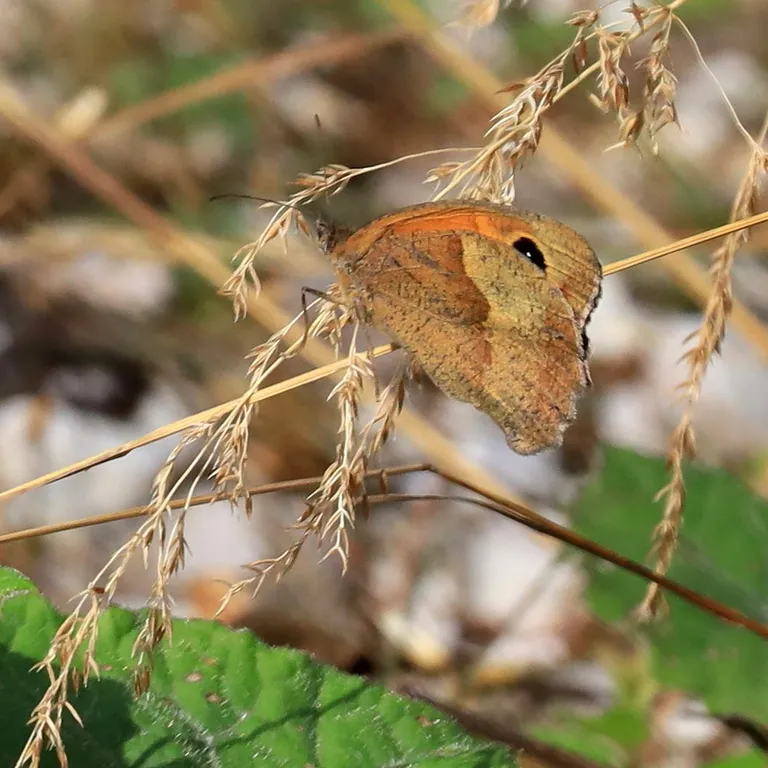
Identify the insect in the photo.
Maniola jurtina
